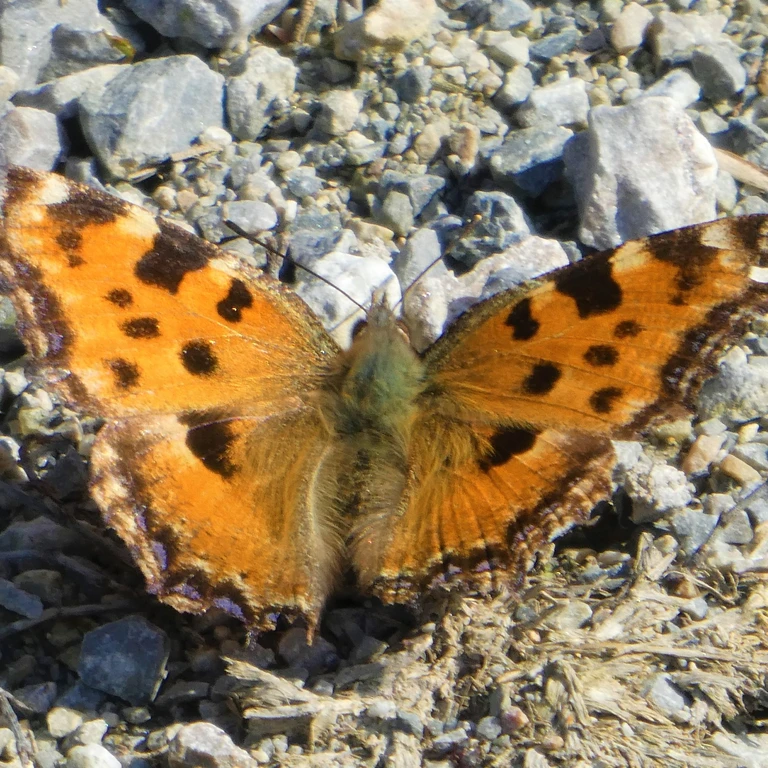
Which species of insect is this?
Nymphalis polychloros
